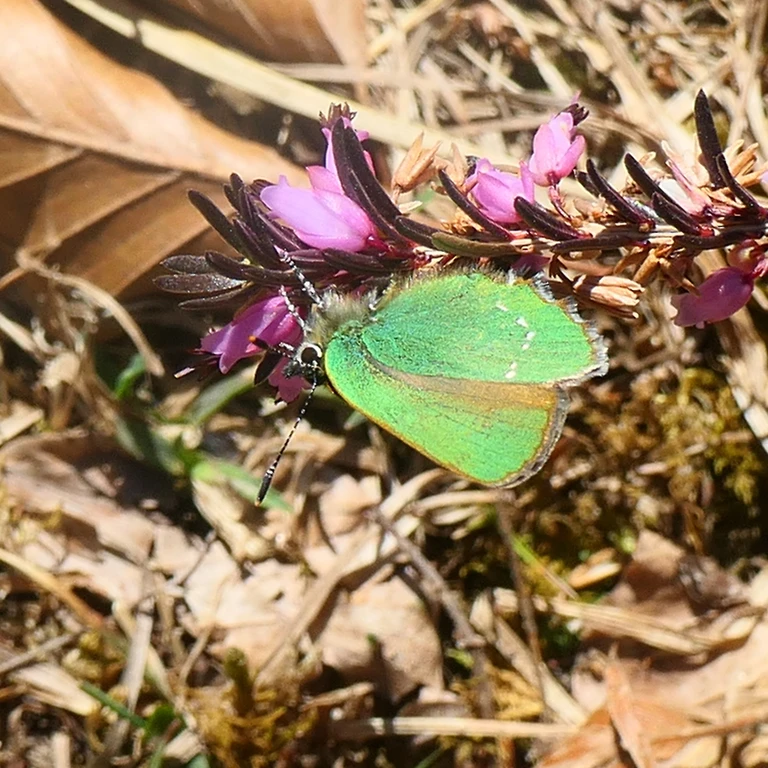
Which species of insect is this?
Callophrys rubi
